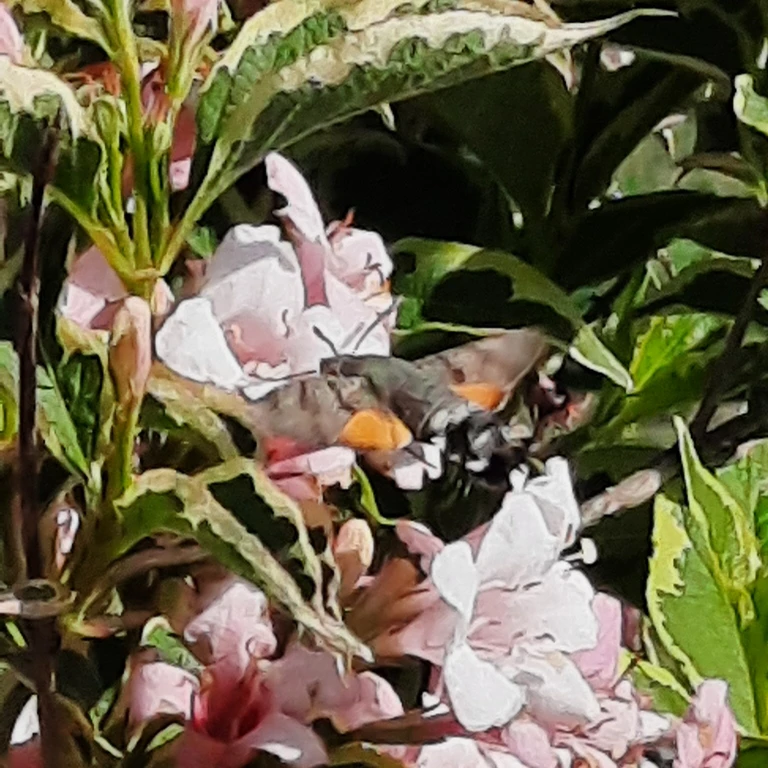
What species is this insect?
Macroglossum stellatarum
